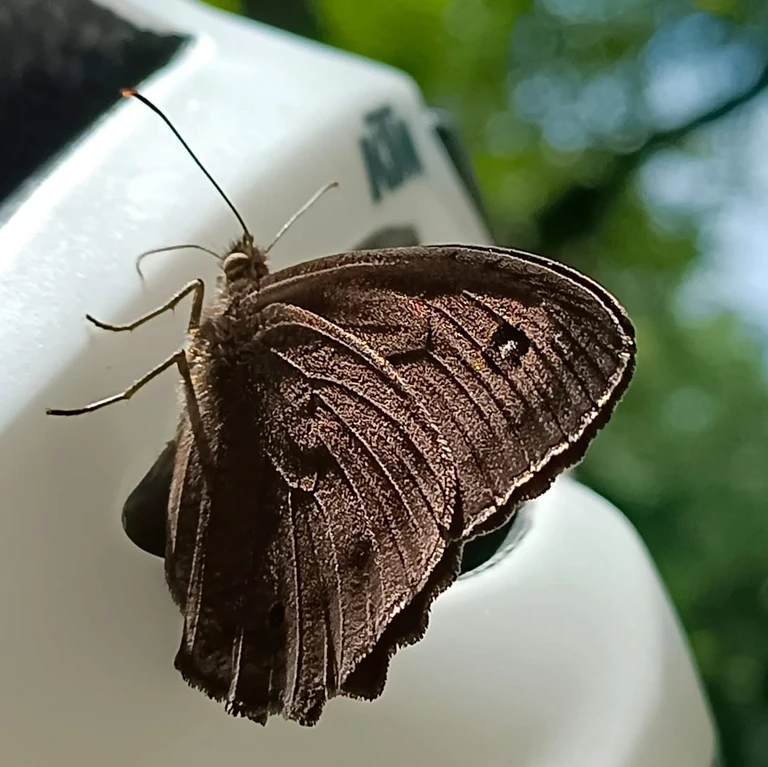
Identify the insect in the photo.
Minois dryas
